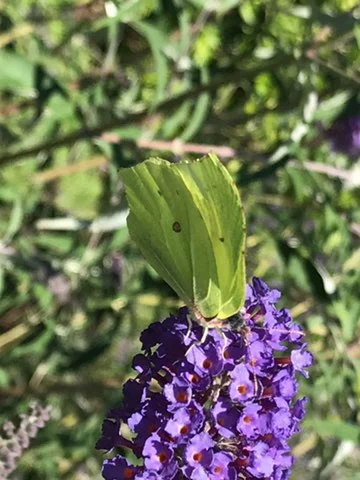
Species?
Gonepteryx rhamni
